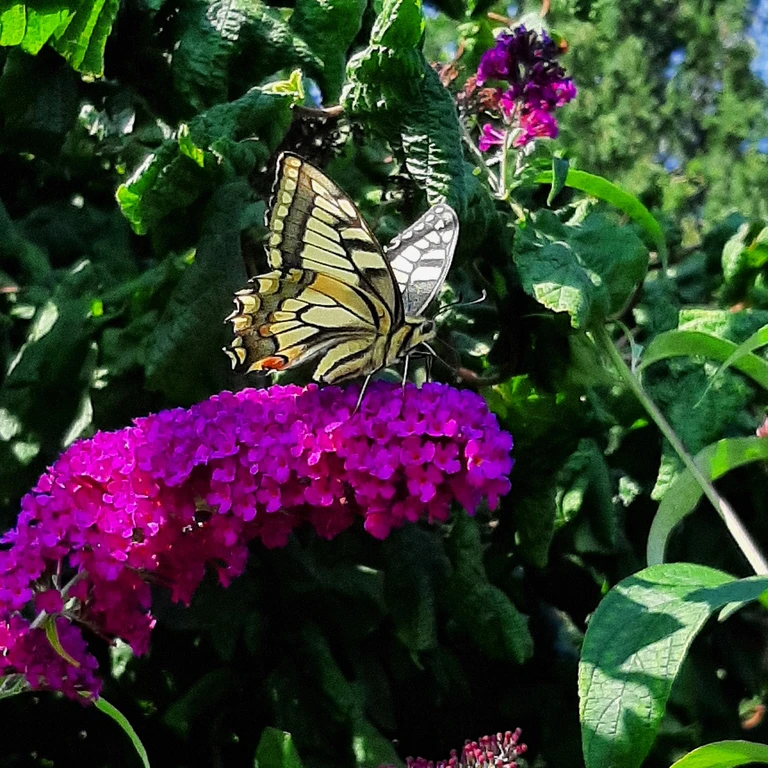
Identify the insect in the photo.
Papilio machaon
